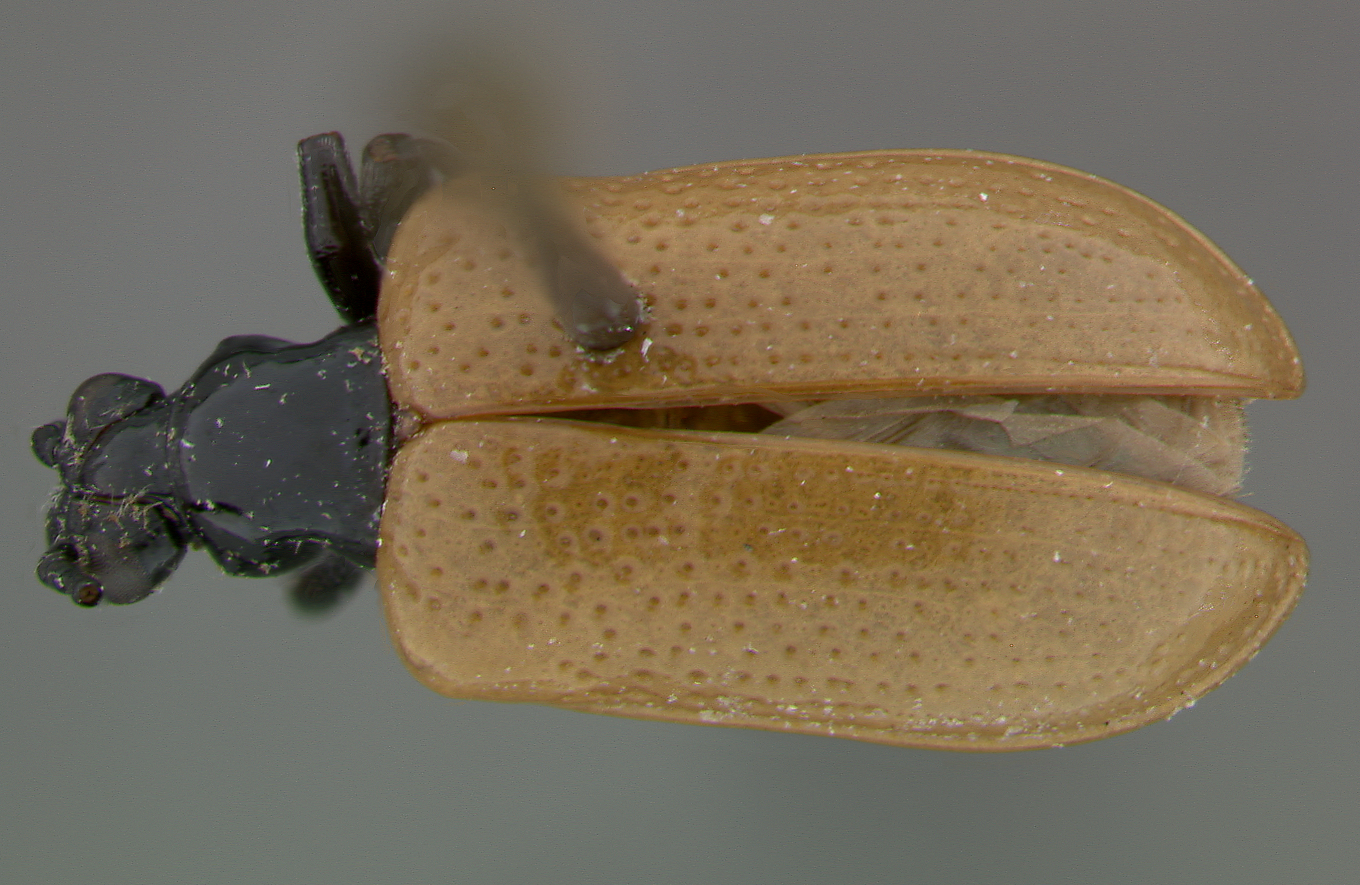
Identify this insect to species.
Lilioceris grahami
